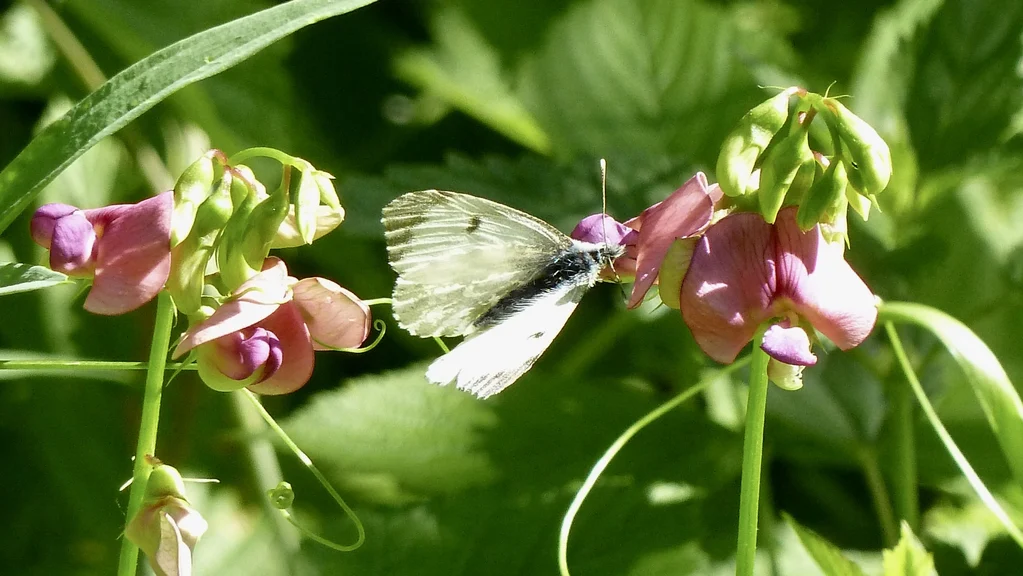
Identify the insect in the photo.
Anthocharis cardamines
